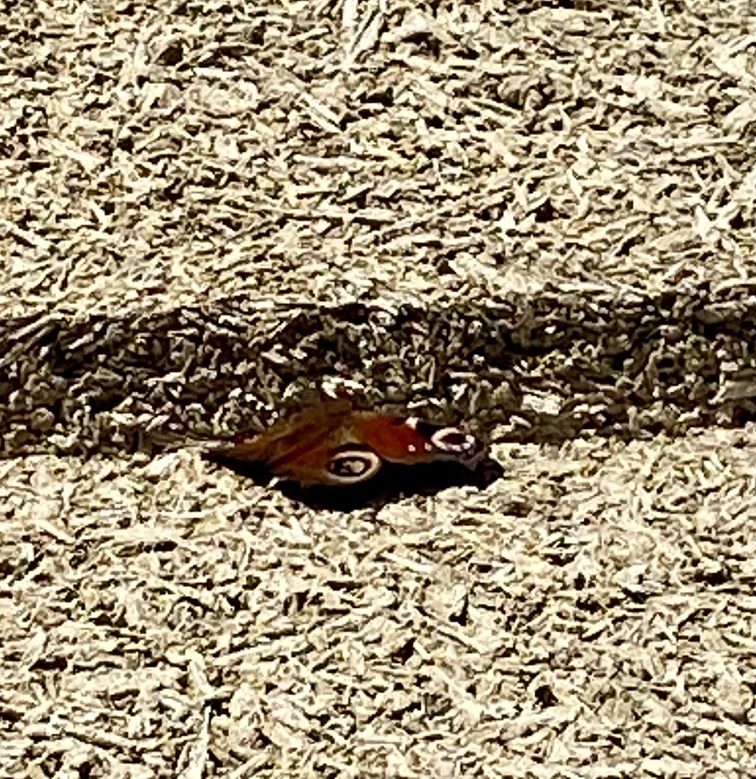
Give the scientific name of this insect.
Aglais io
